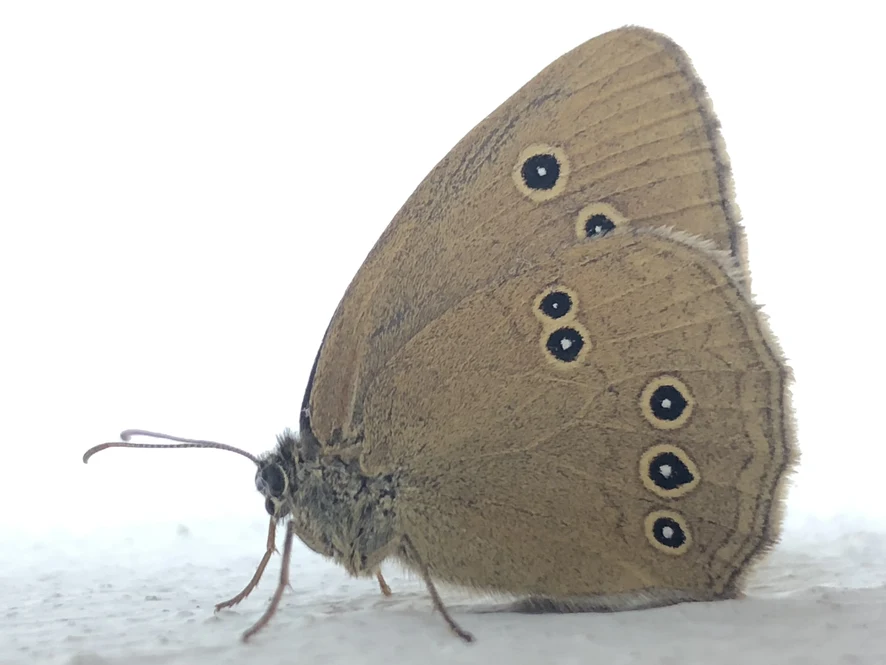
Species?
Aphantopus hyperantus
